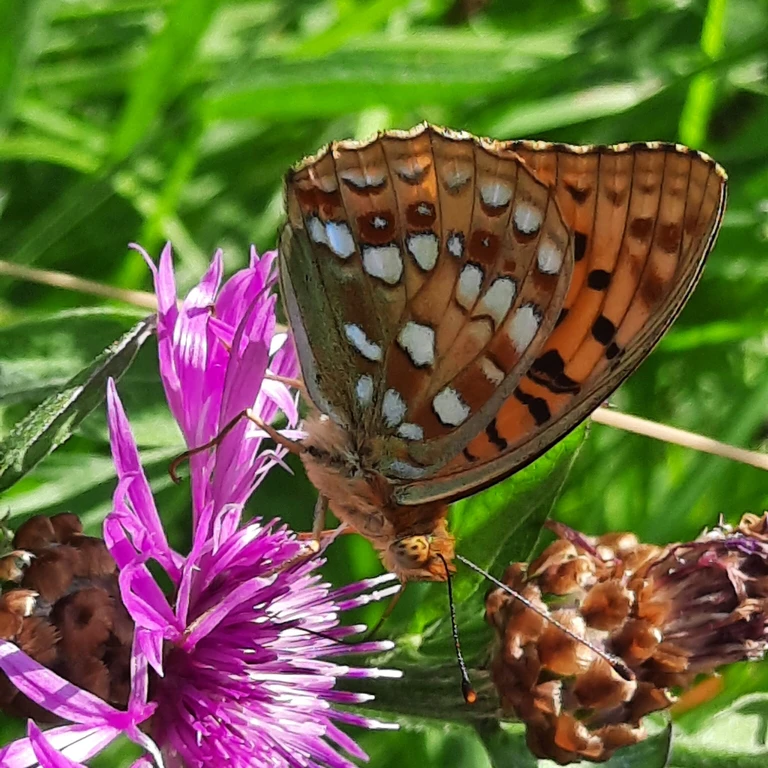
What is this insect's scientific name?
Fabriciana adippe
